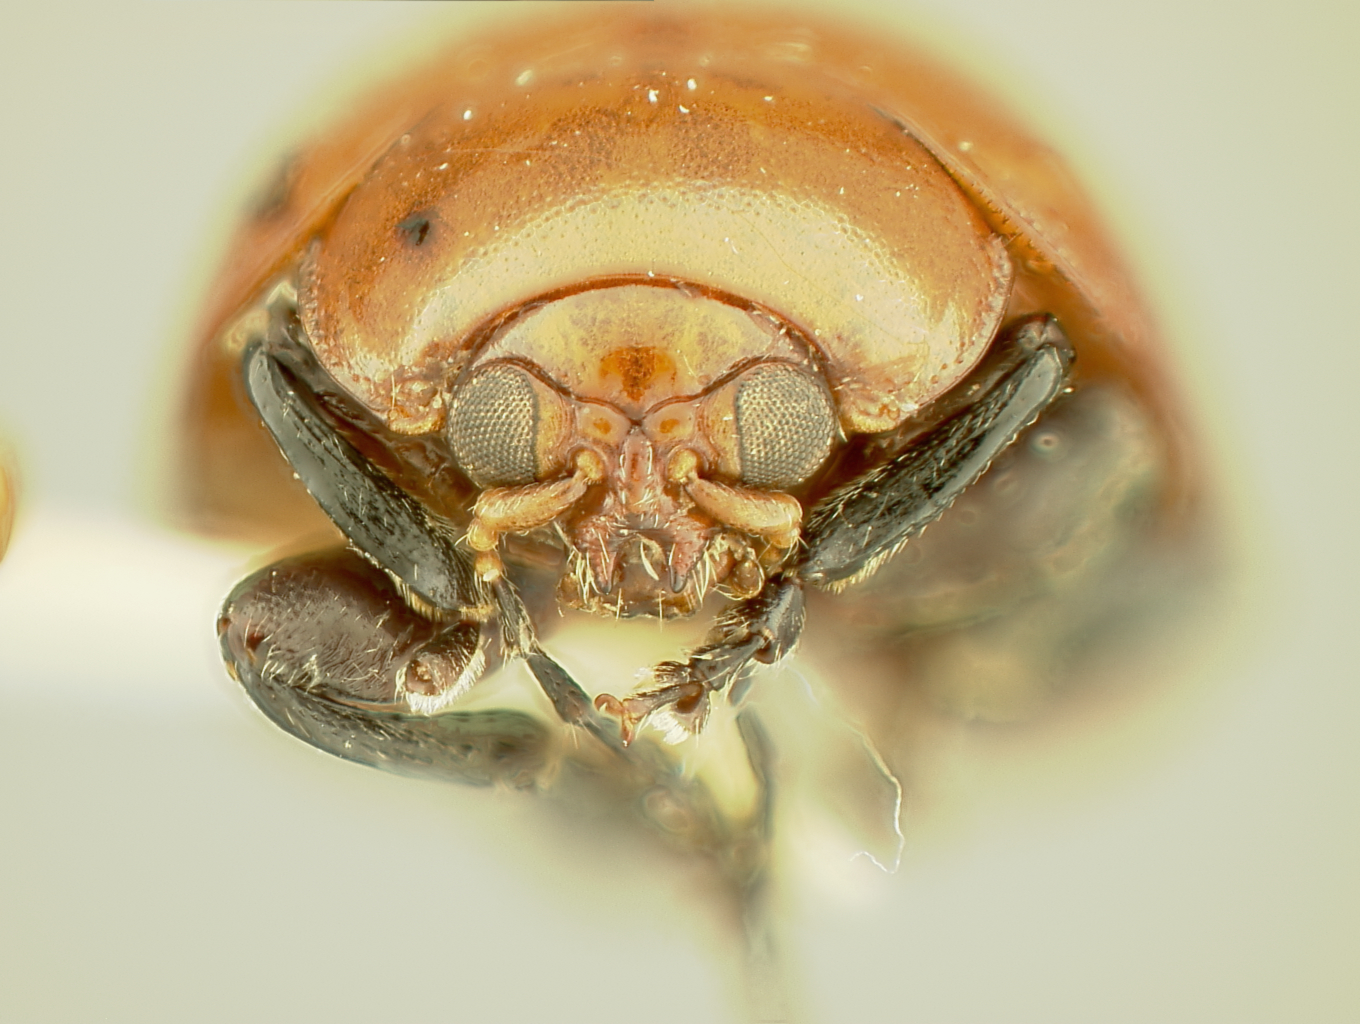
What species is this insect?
Argopus frontoclypeatus
